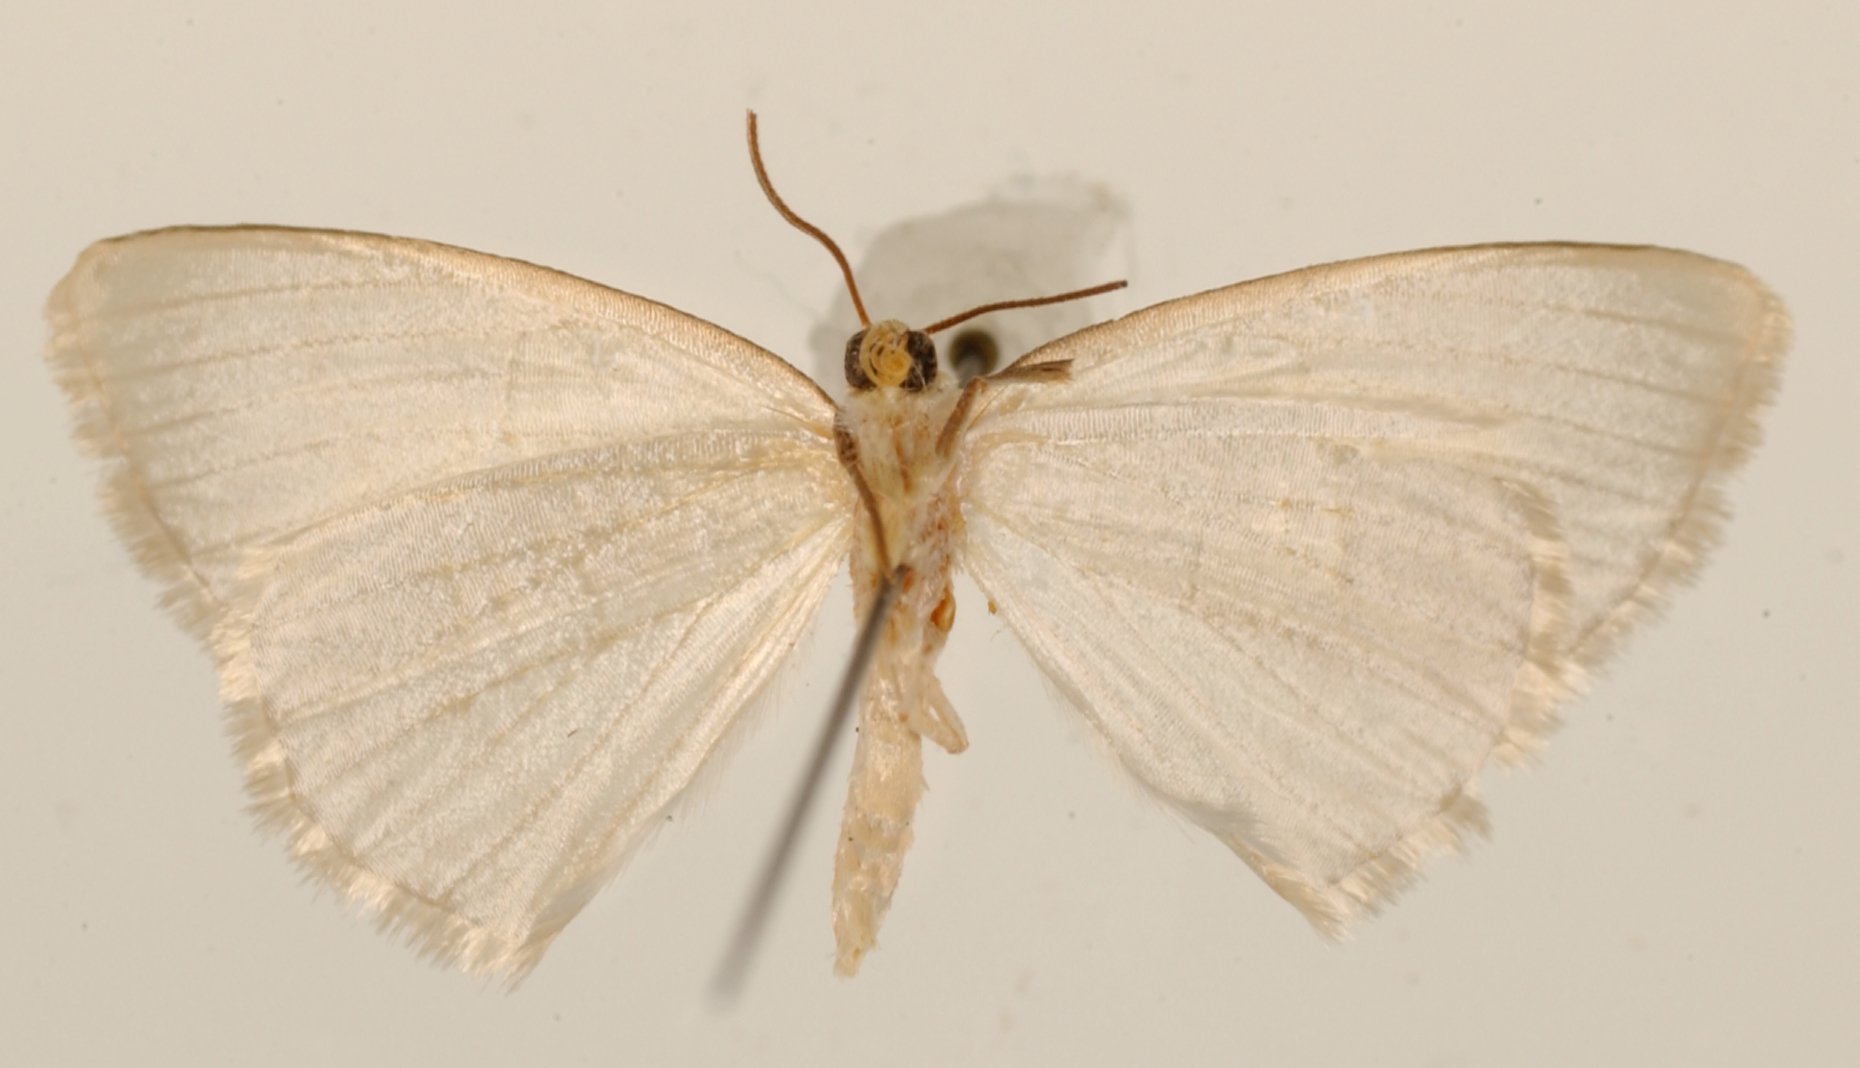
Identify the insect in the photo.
Lomographa parallela
